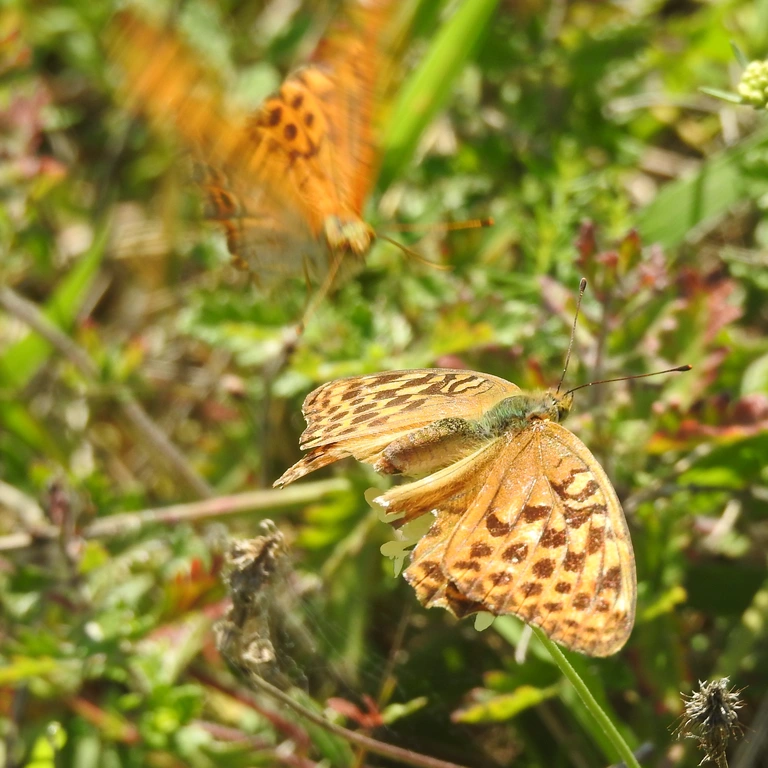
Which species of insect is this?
Argynnis paphia
